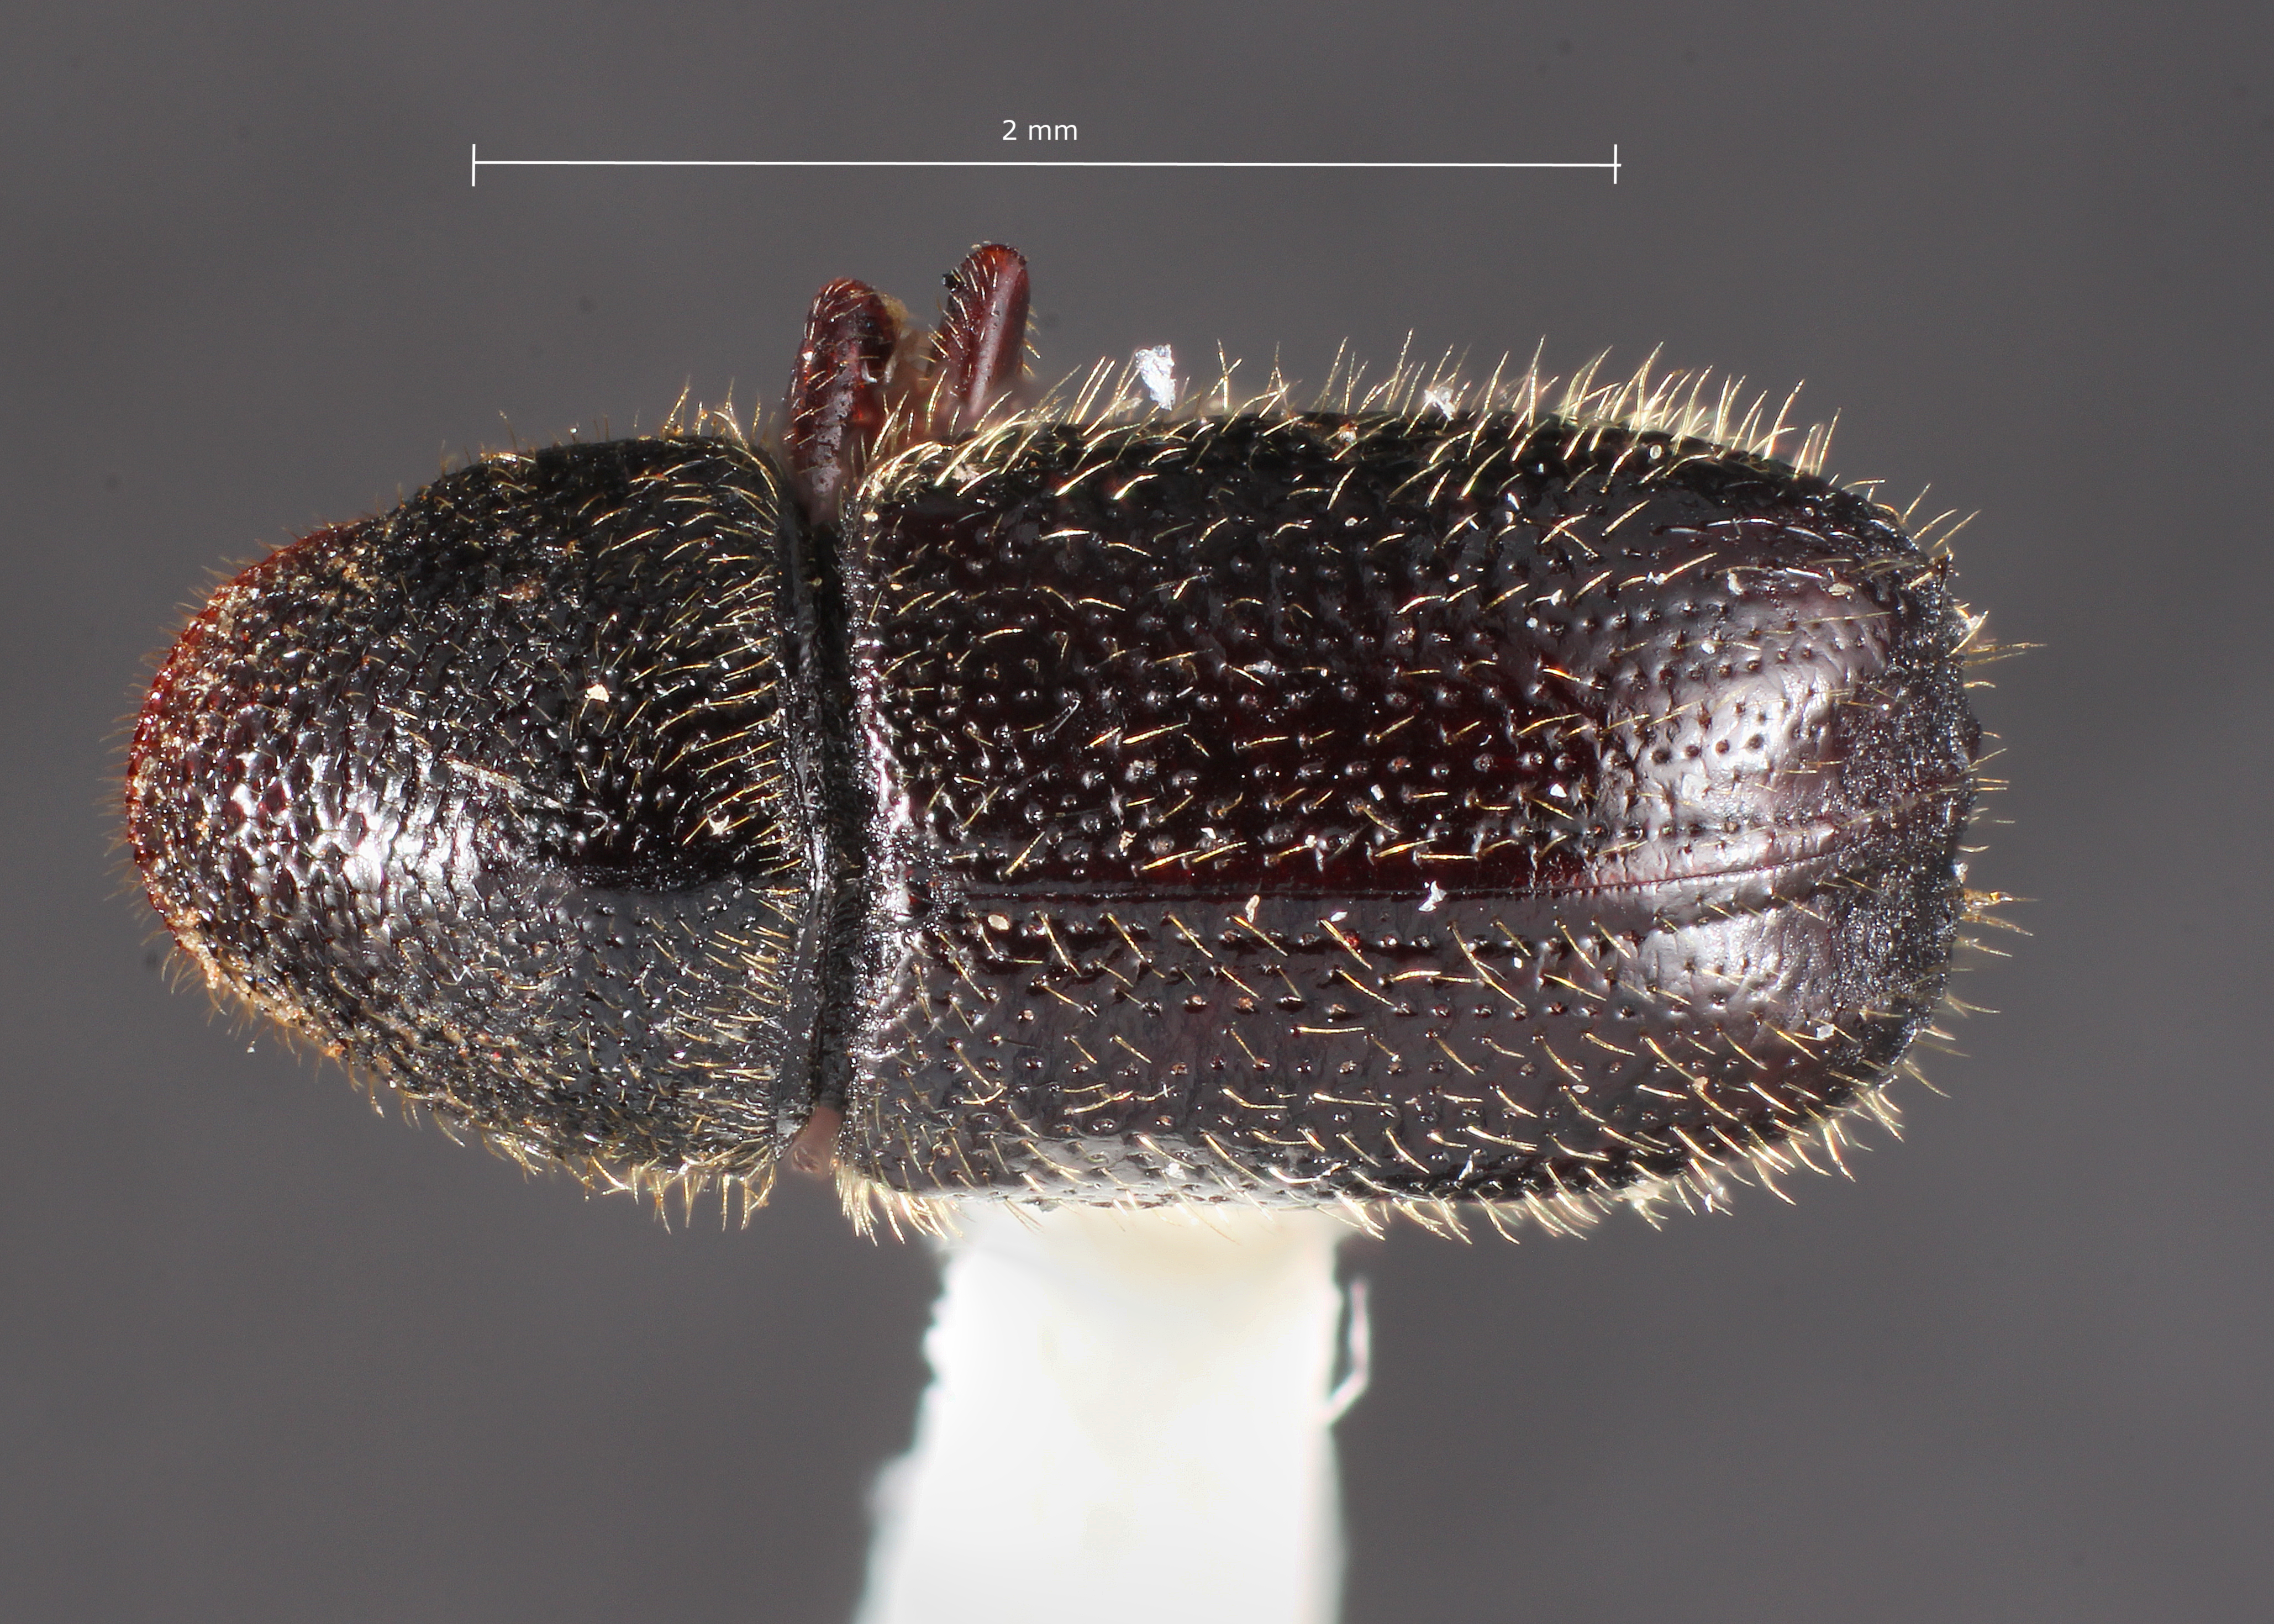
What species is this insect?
Conophthorus resinosae
